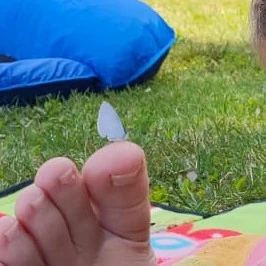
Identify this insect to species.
Celastrina argiolus
